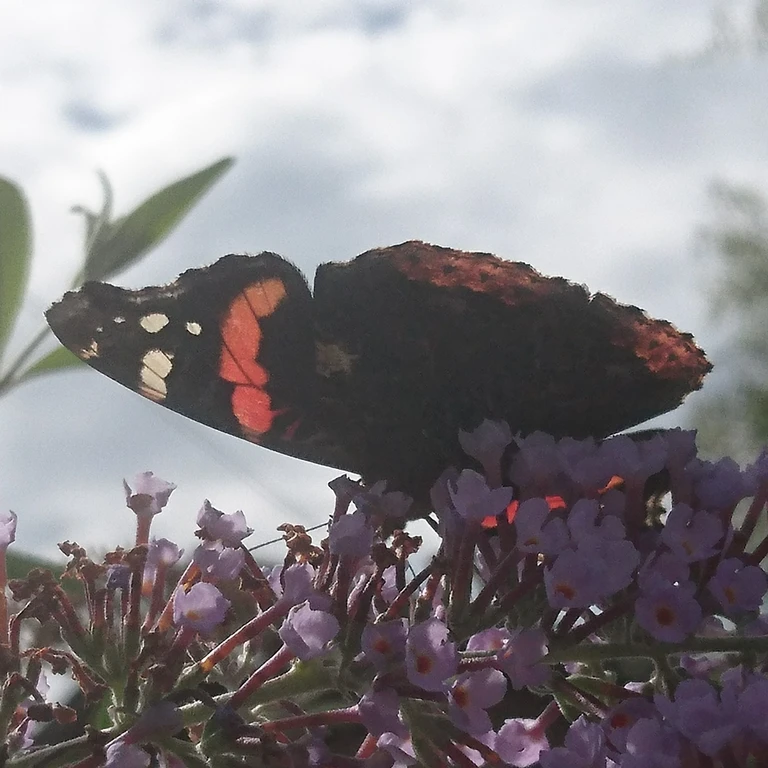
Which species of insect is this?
Vanessa atalanta
